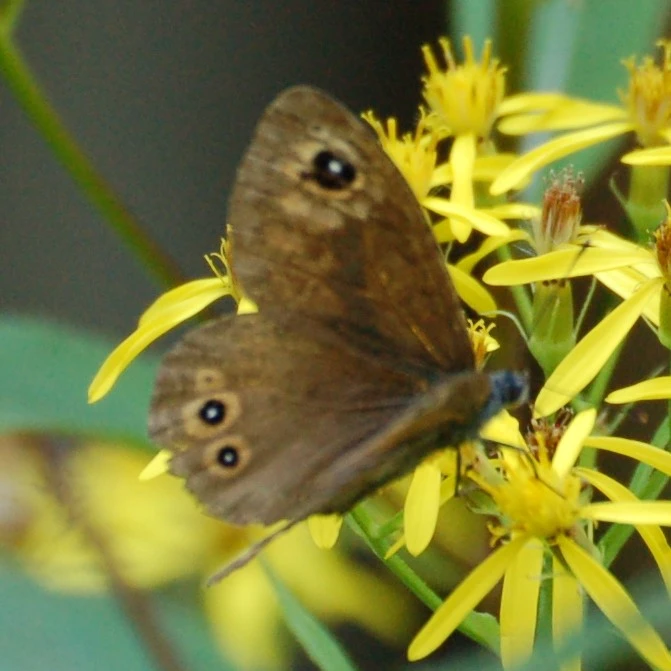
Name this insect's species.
Lasiommata maera (also Pararge maera)
